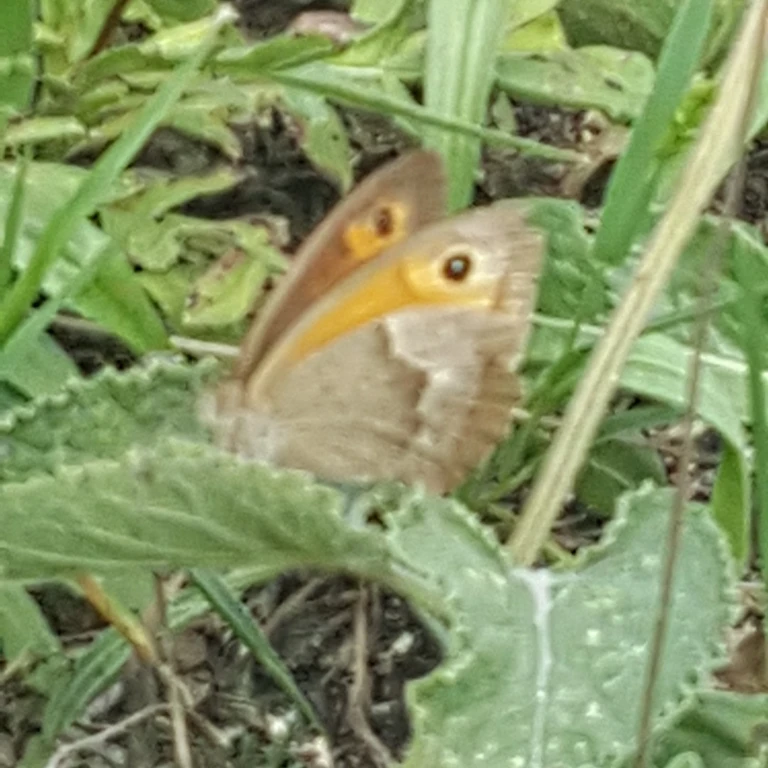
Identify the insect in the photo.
Maniola jurtina
